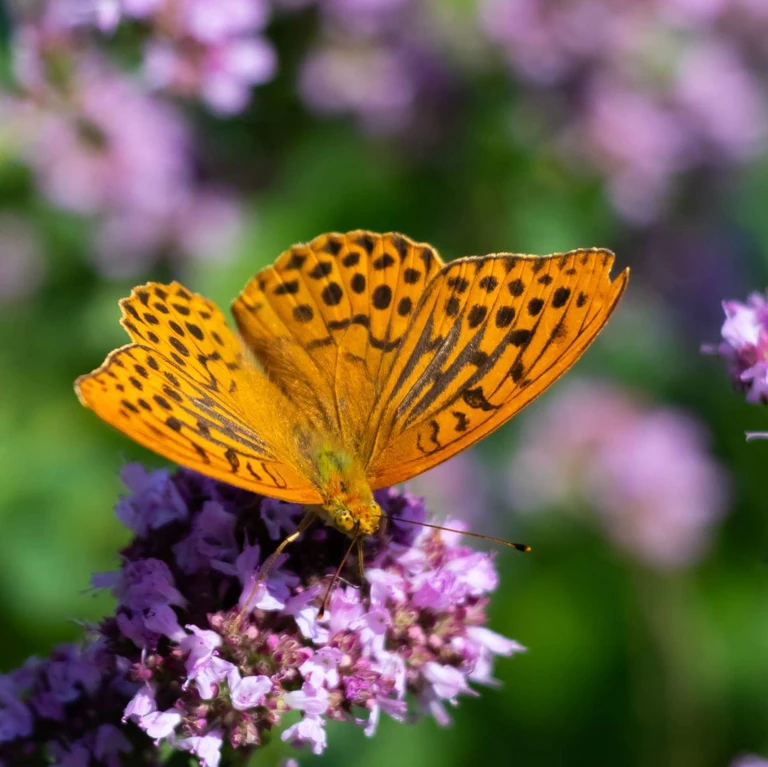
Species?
Argynnis paphia
